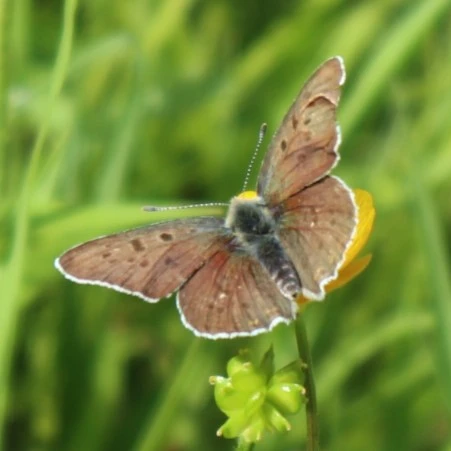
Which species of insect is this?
Lycaena tityrus (also Loweia tityrus)
